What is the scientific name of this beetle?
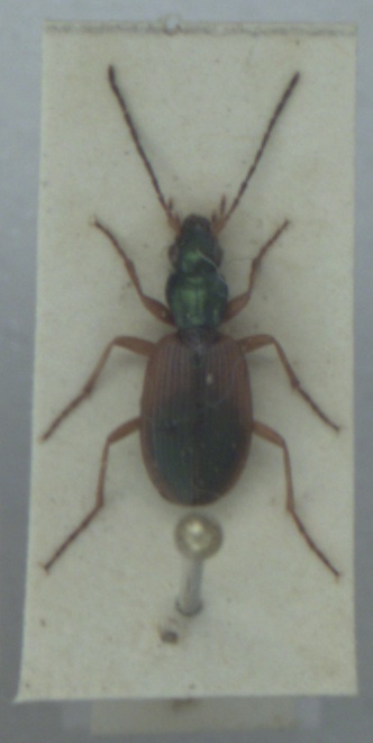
Anchomenus dorsalis
